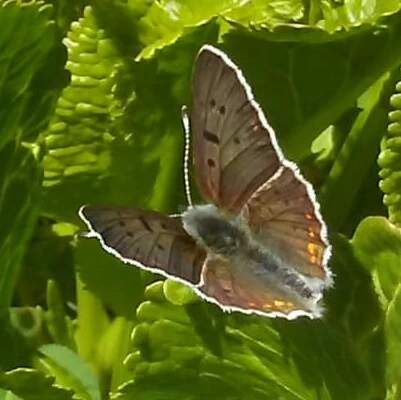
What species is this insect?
Lycaena tityrus (also Loweia tityrus)
